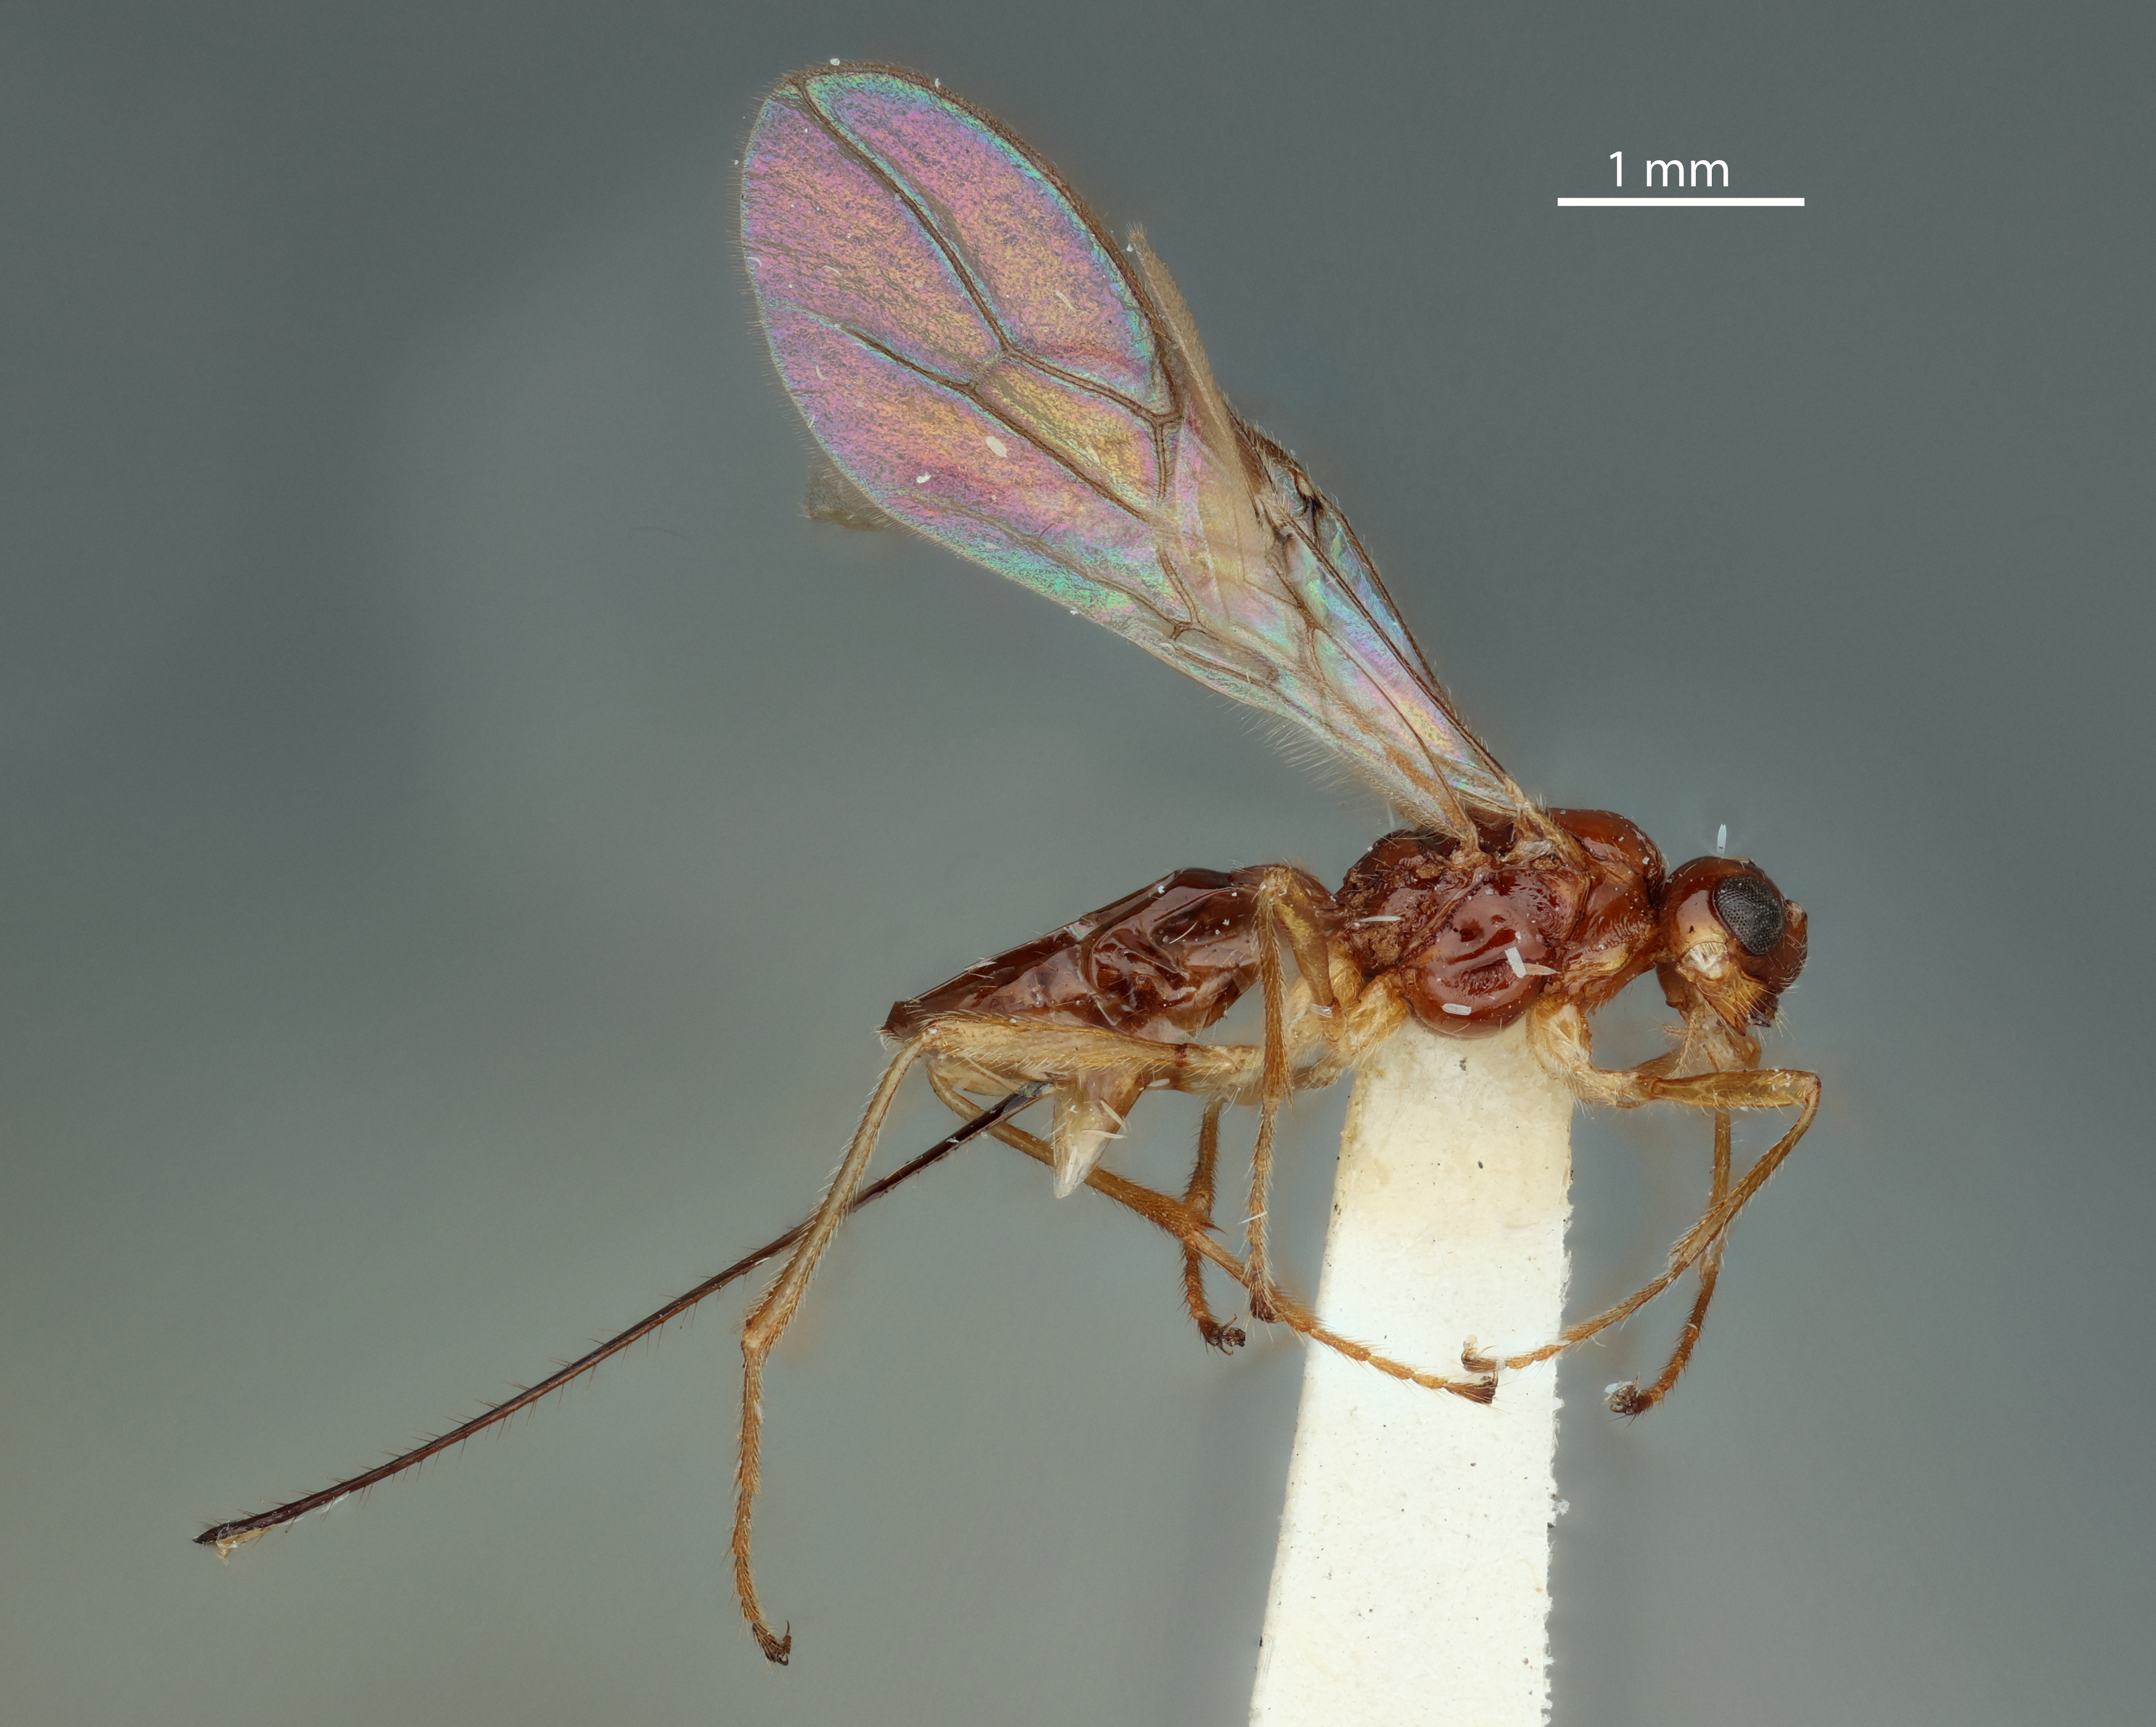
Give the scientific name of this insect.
Phaenocarpa leptura
